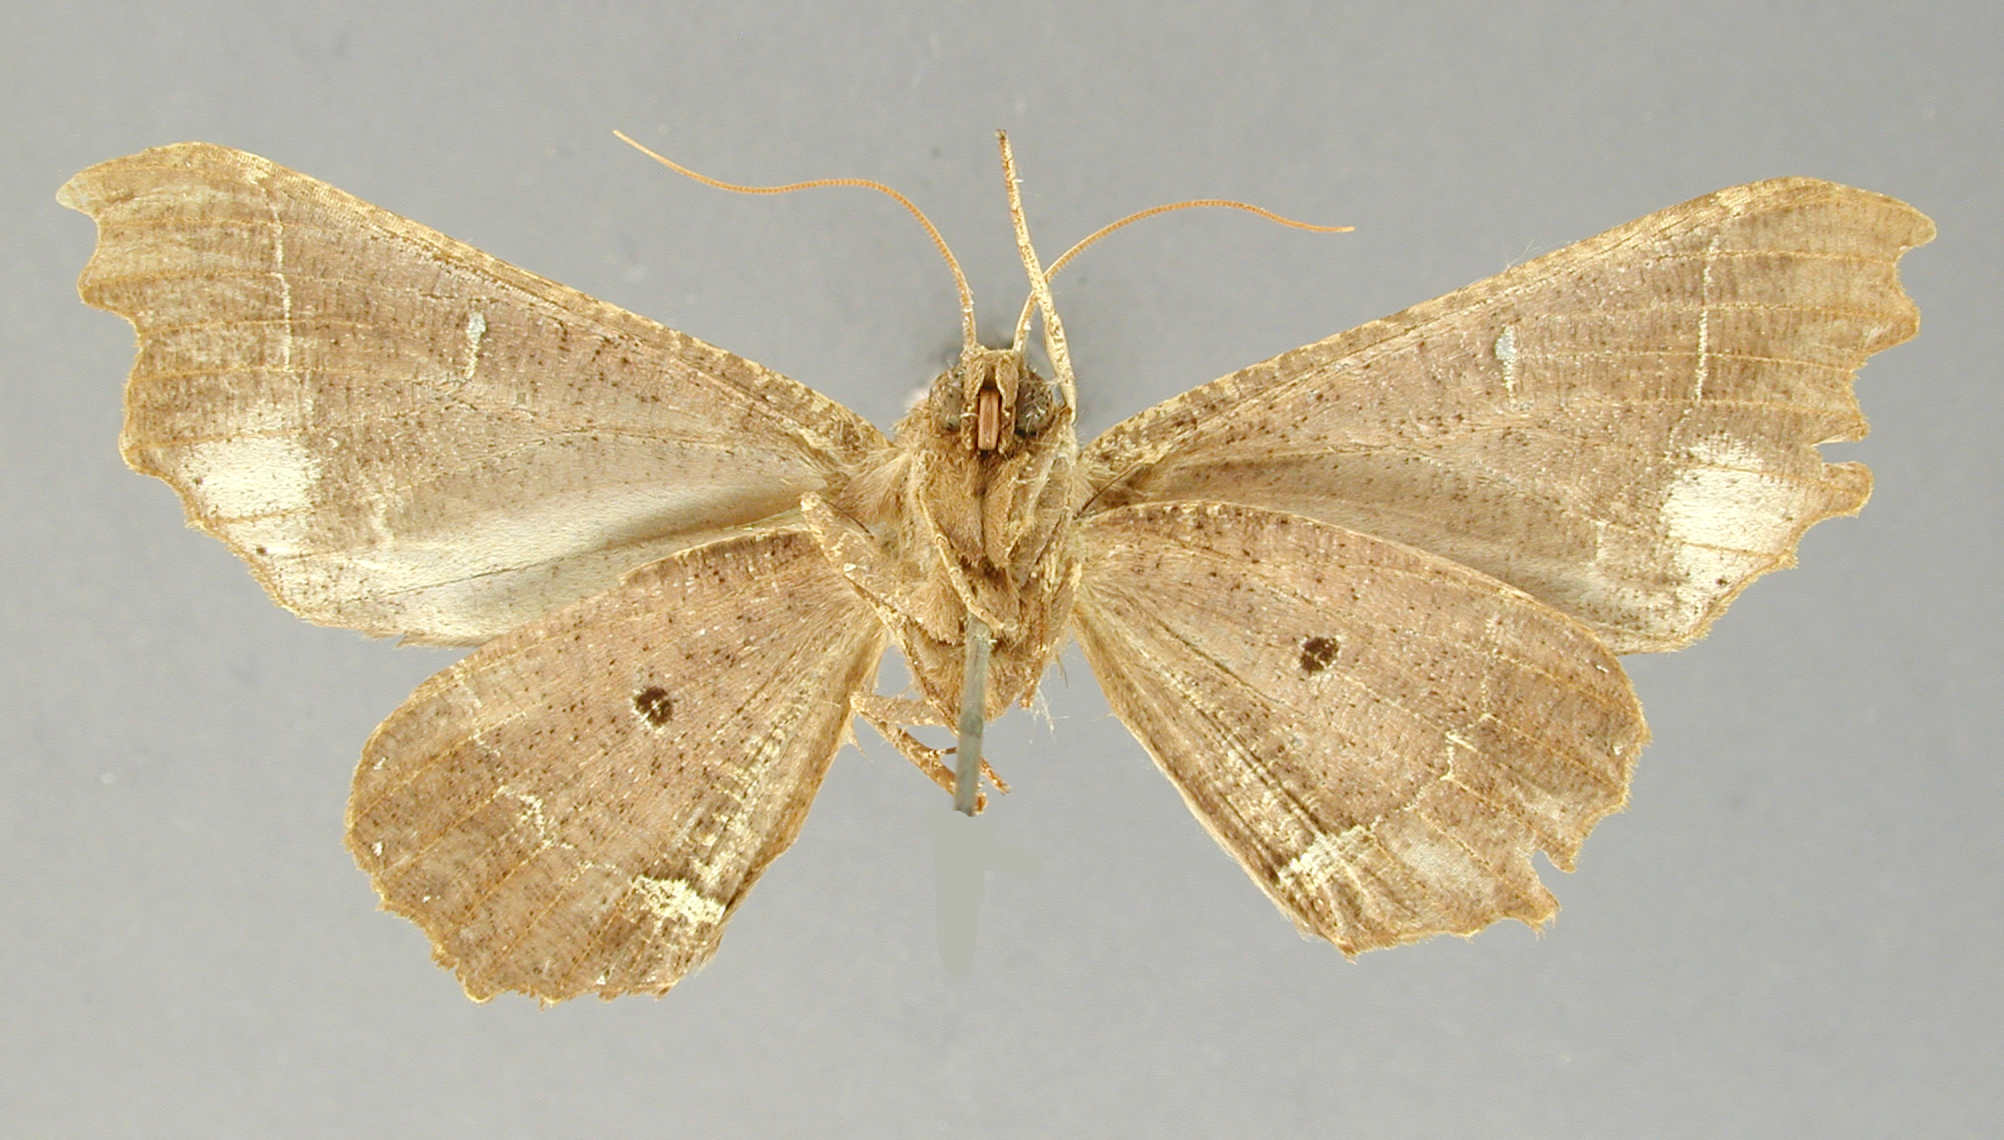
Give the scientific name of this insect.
Azelina jimenezaria
